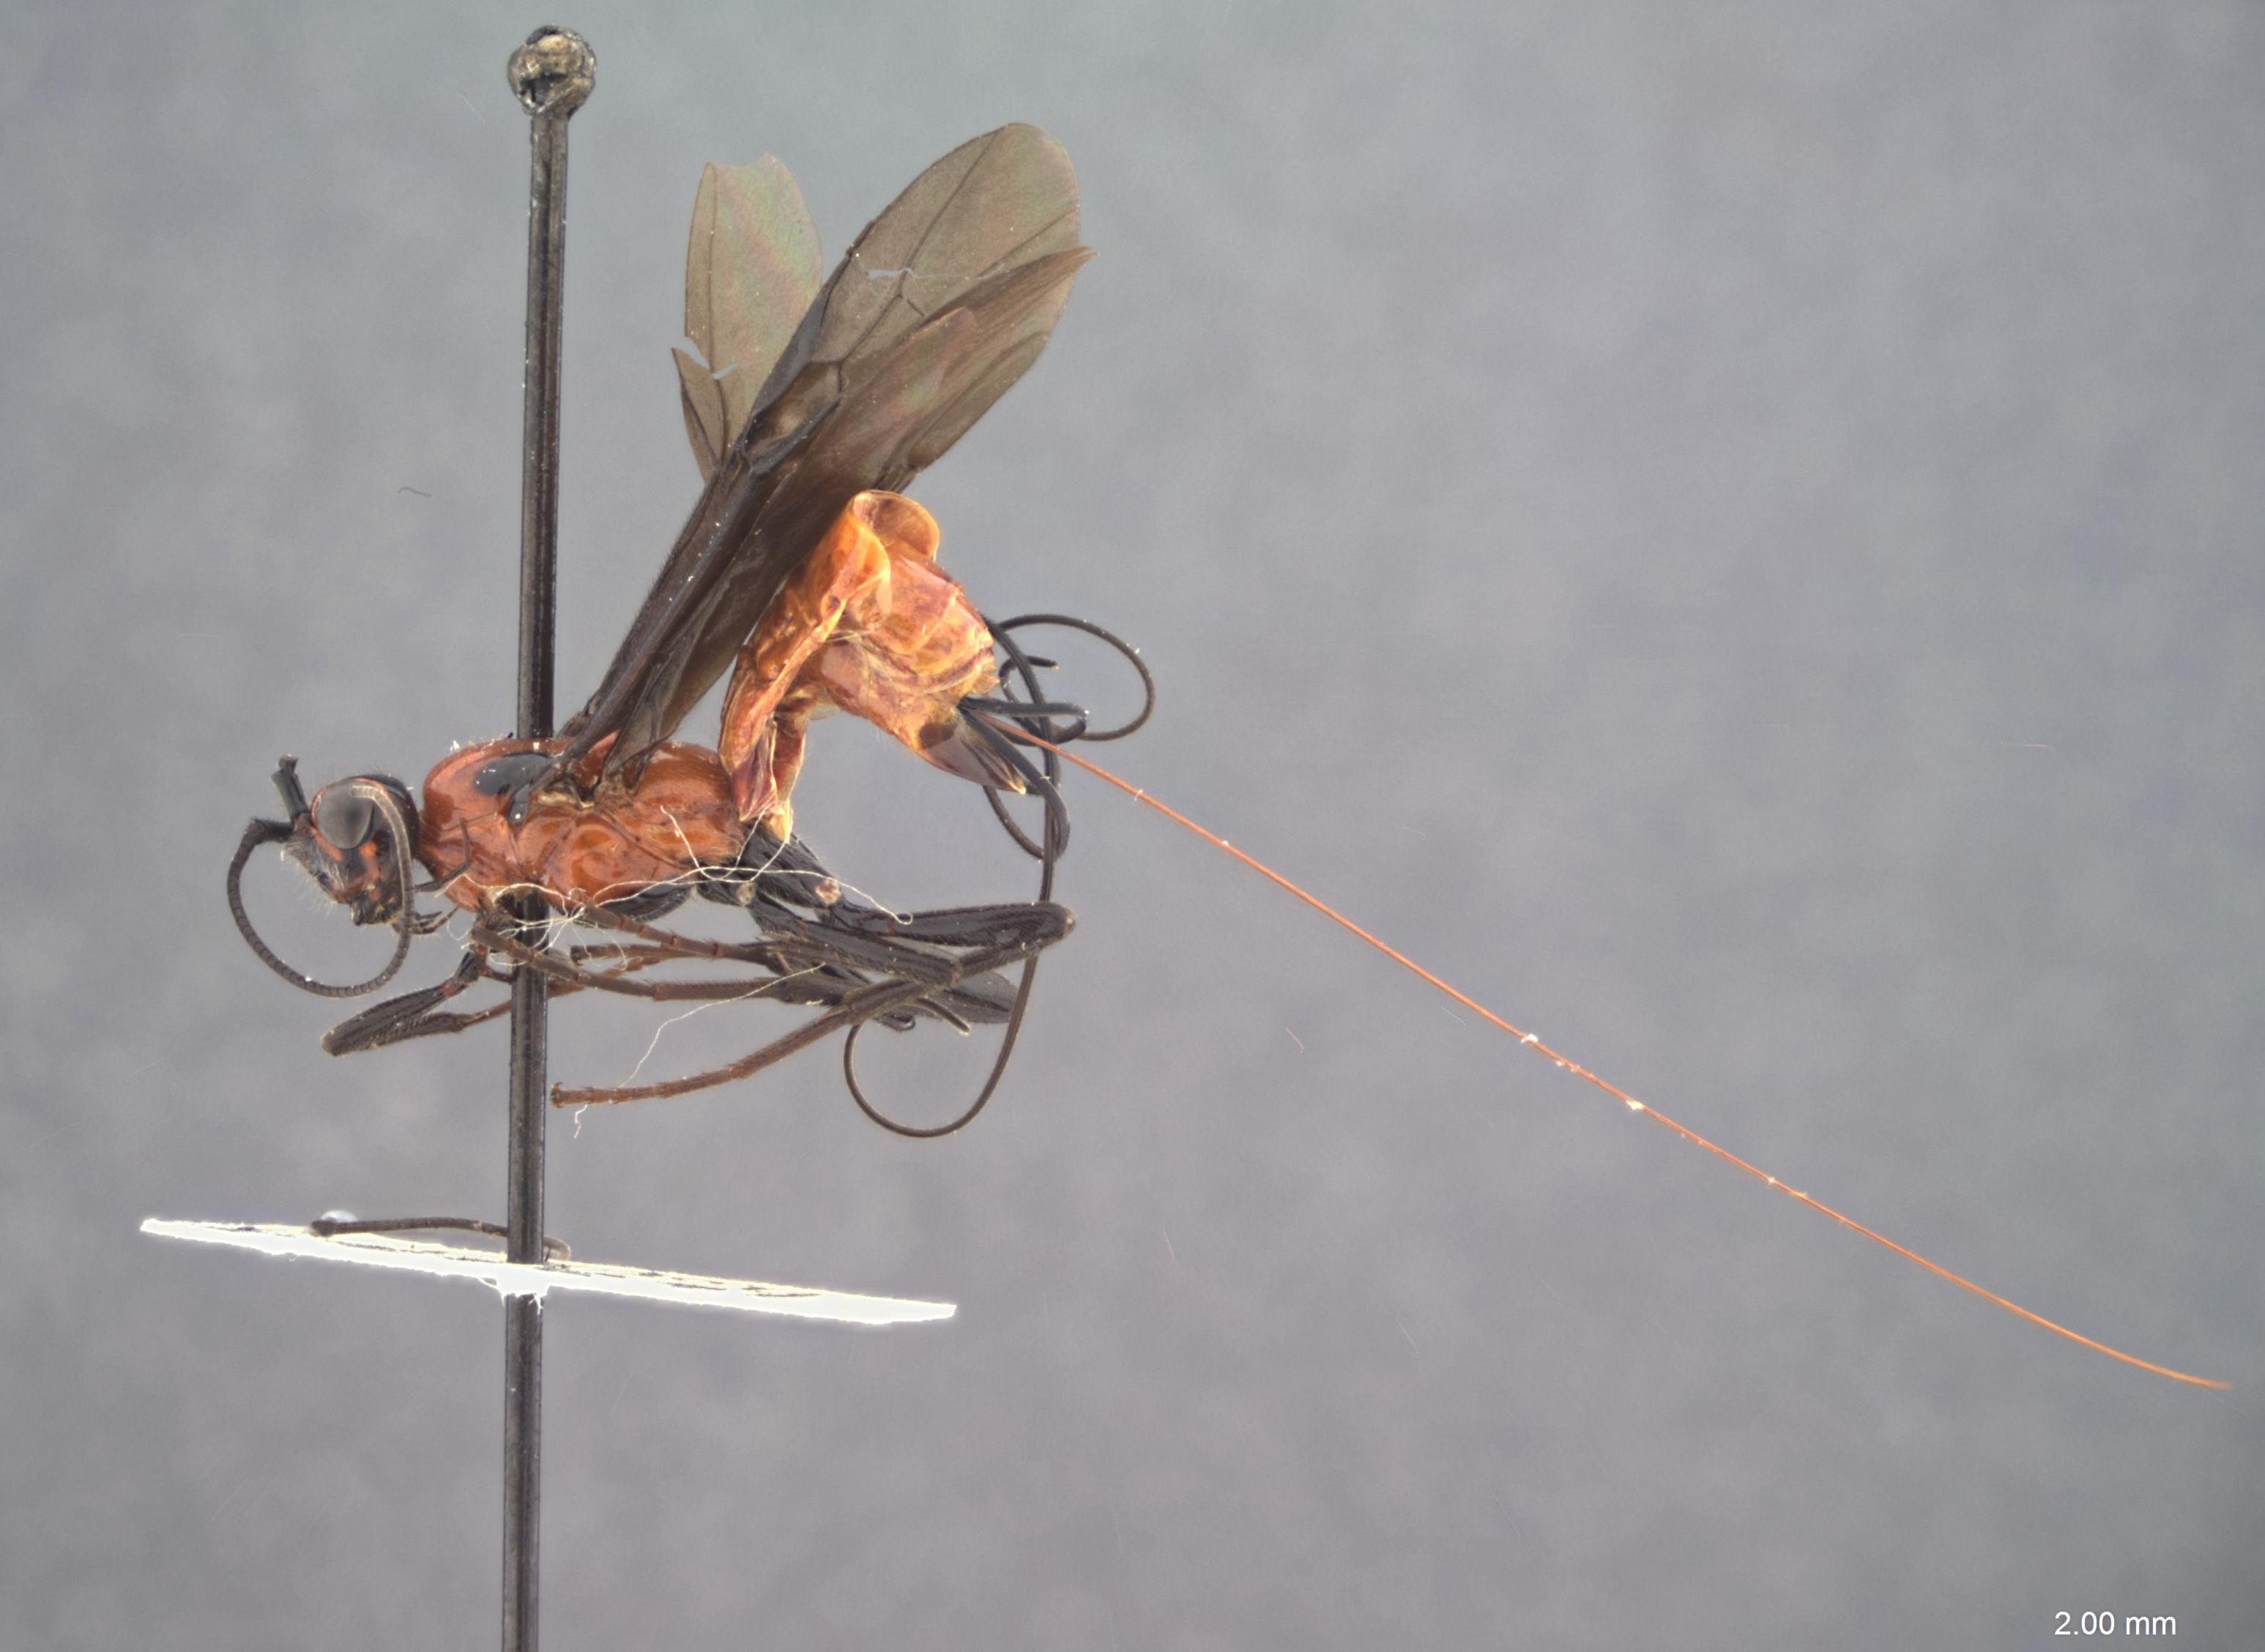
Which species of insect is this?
Atanycolus longifemoralis
